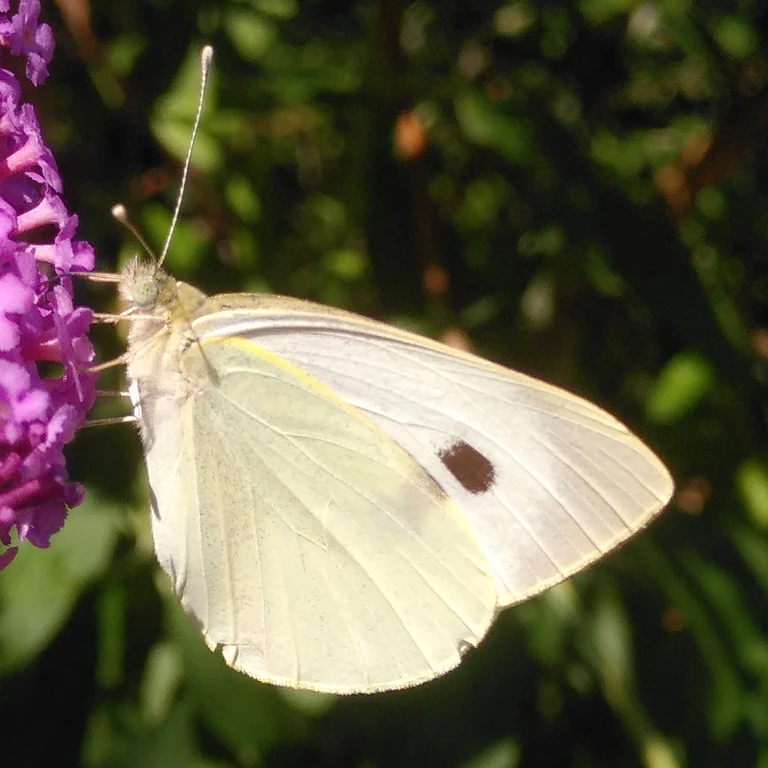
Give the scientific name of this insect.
Pieris brassicae
